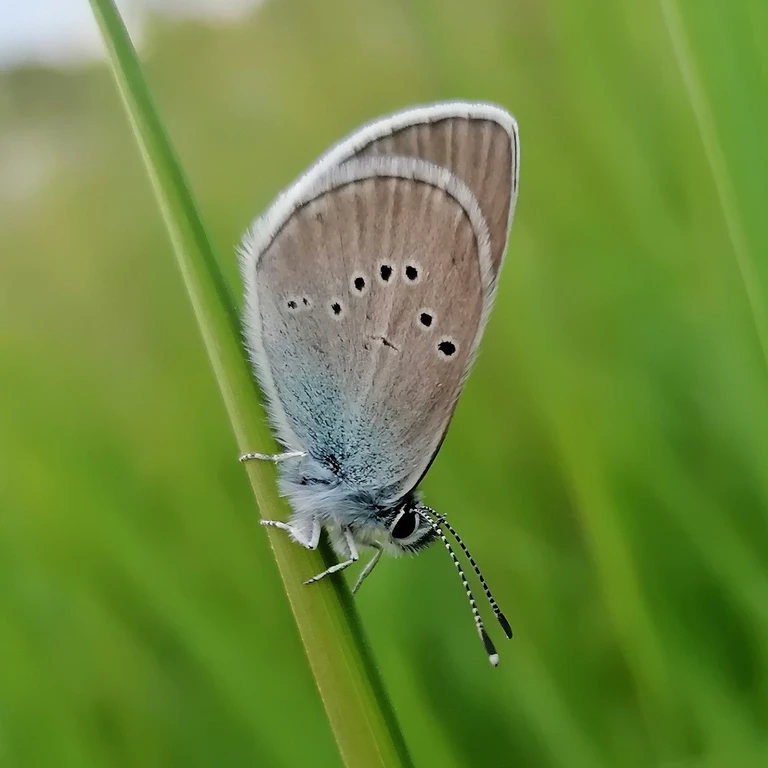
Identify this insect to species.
Cyaniris semiargus
